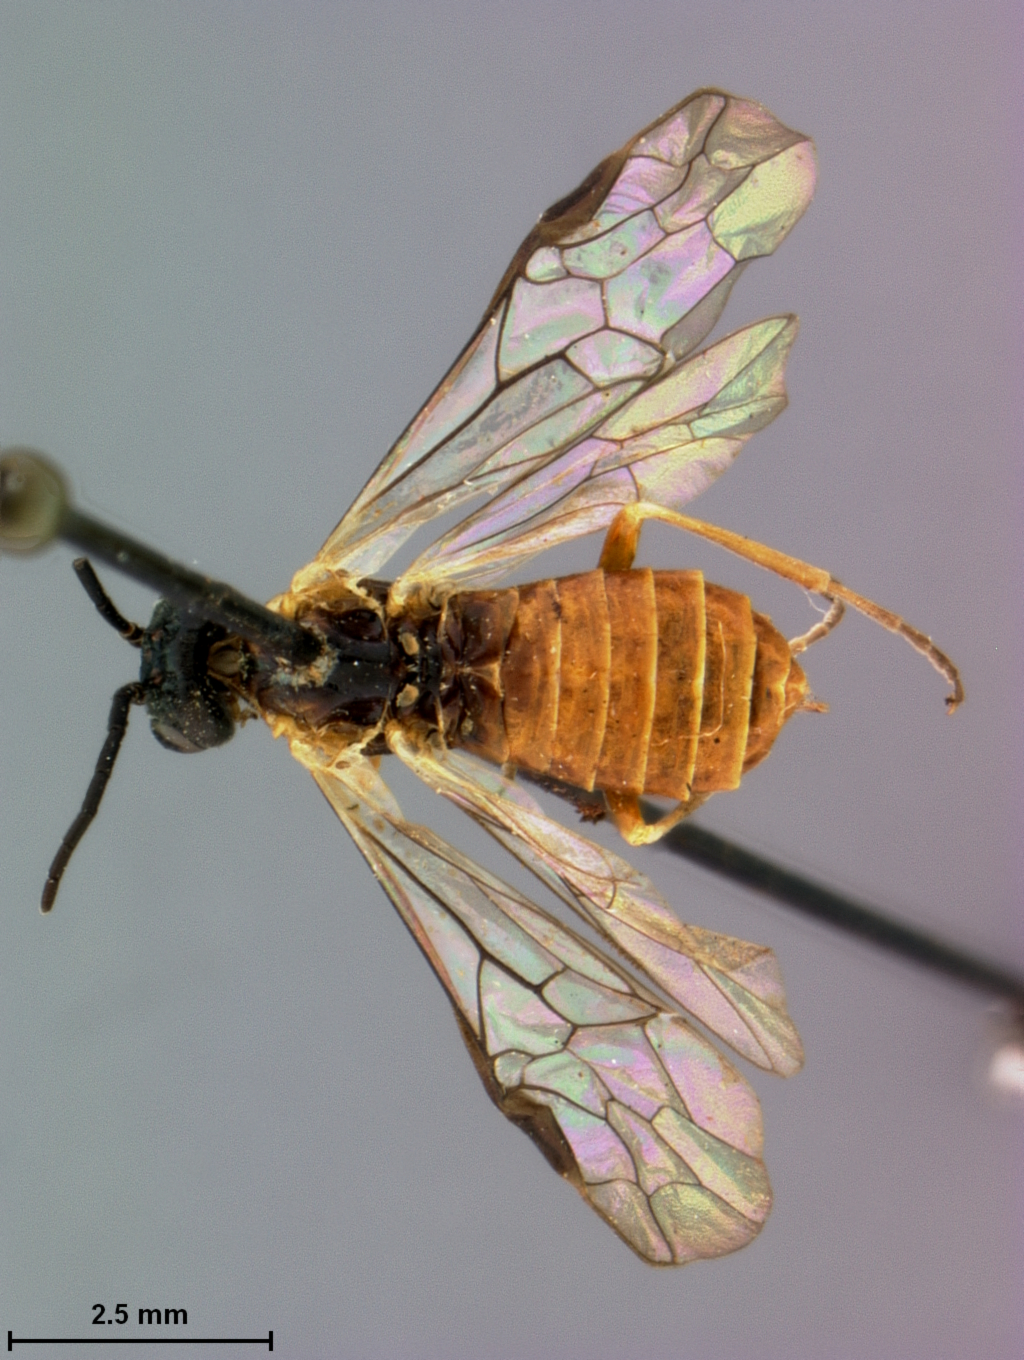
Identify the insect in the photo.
Strongylogaster remotus
